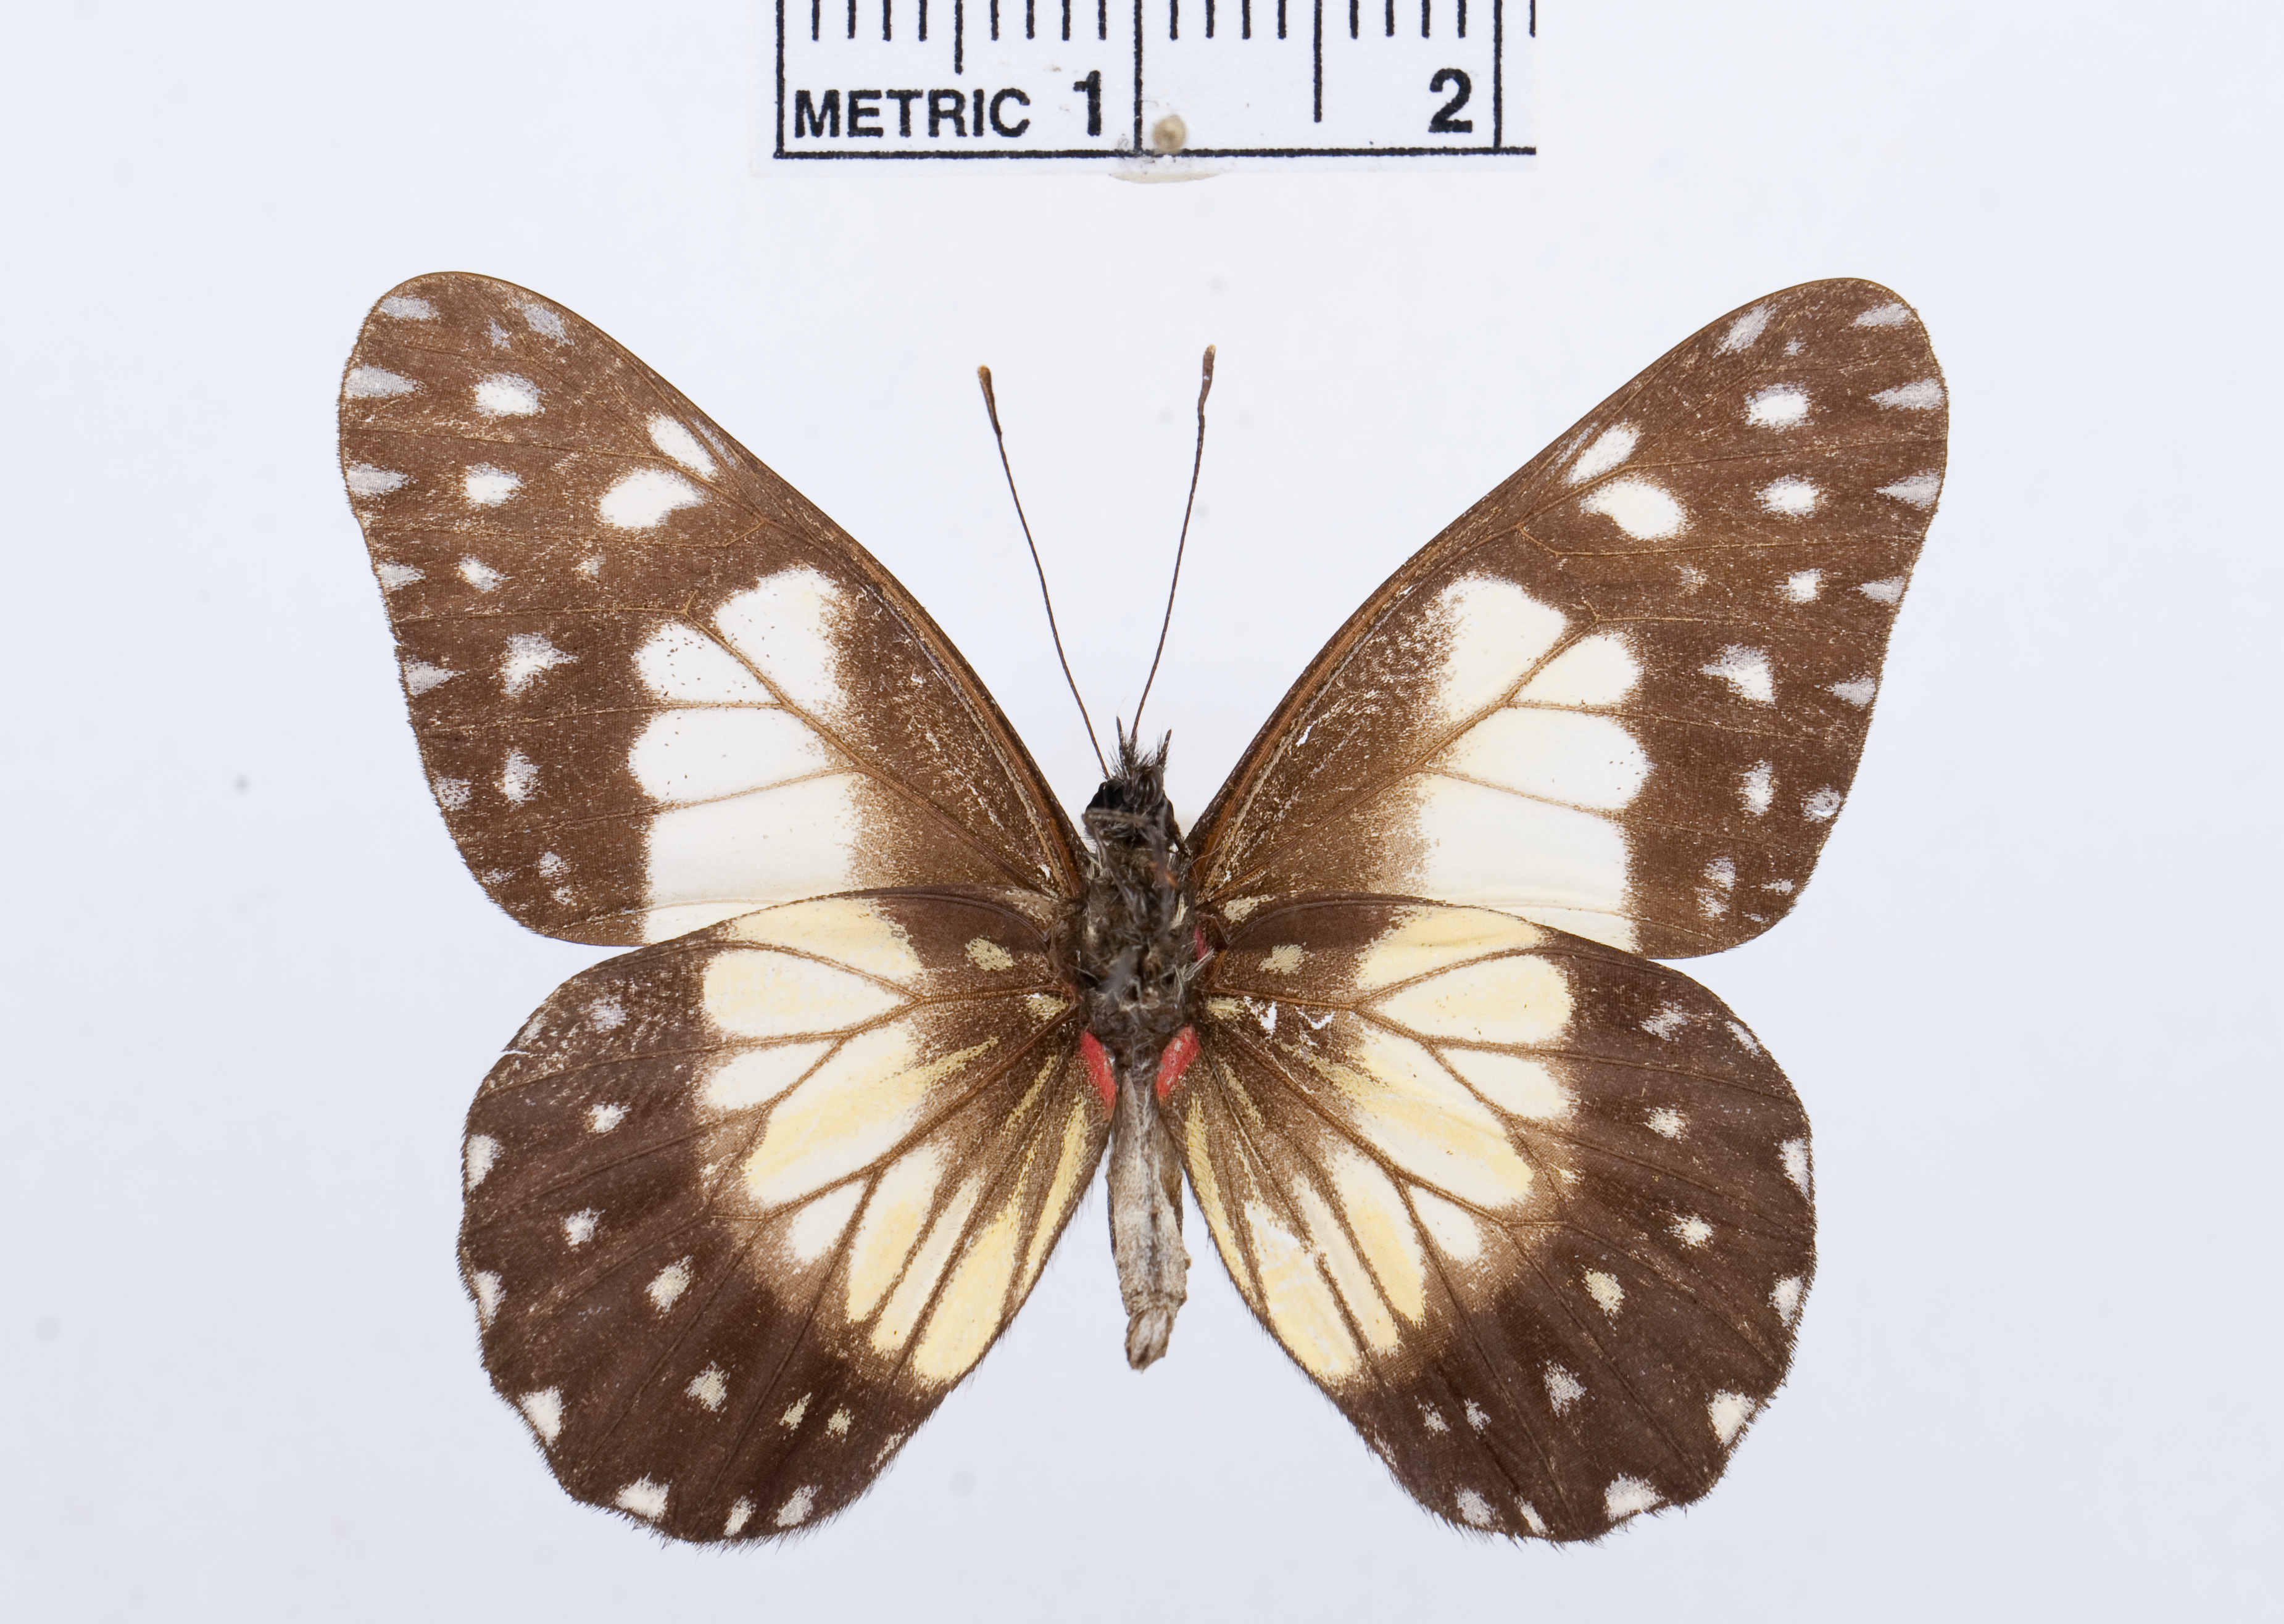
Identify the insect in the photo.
Catasticta sisamnus
